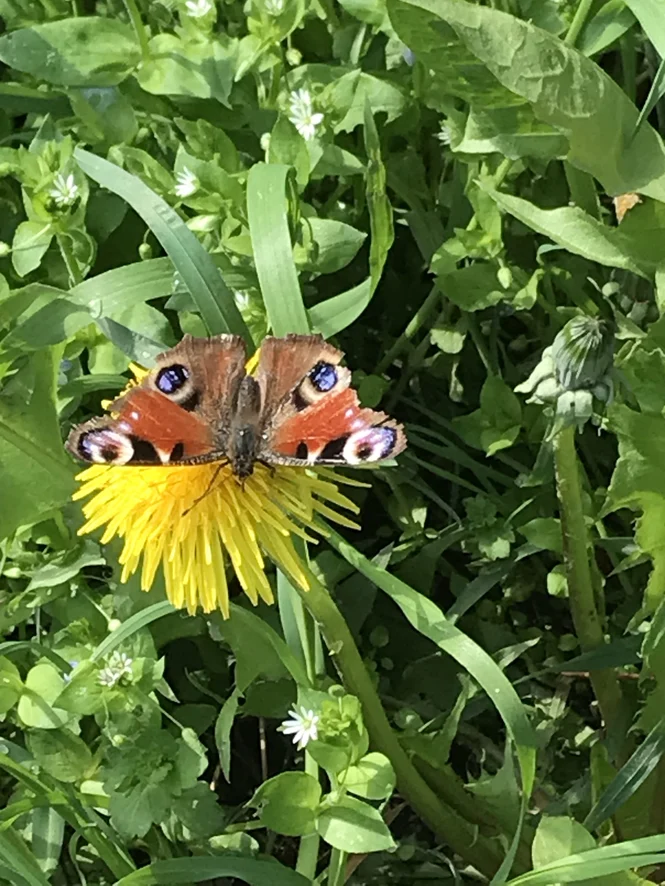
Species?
Aglais io
